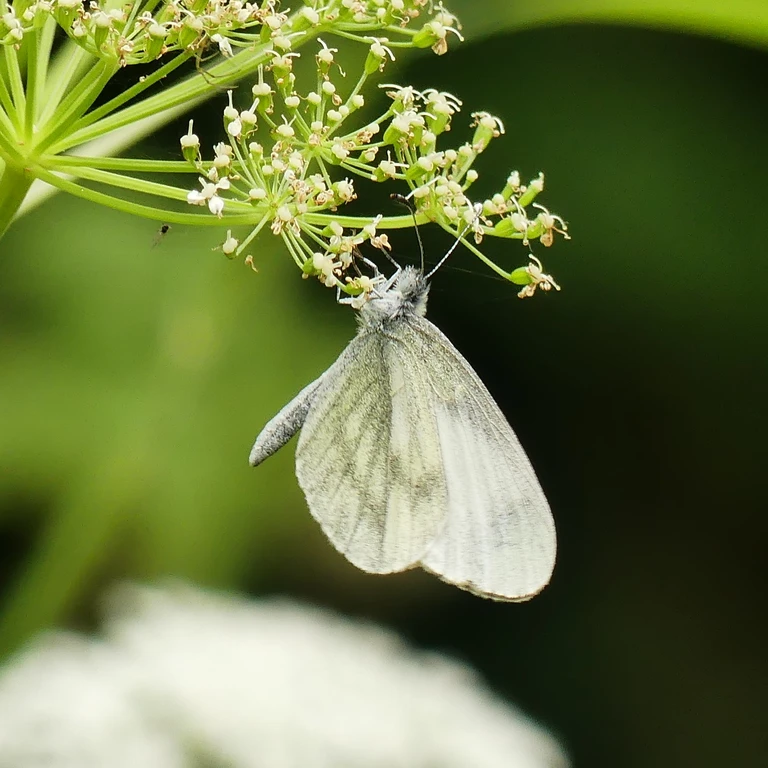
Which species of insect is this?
Leptidea sinapis/juvernica
